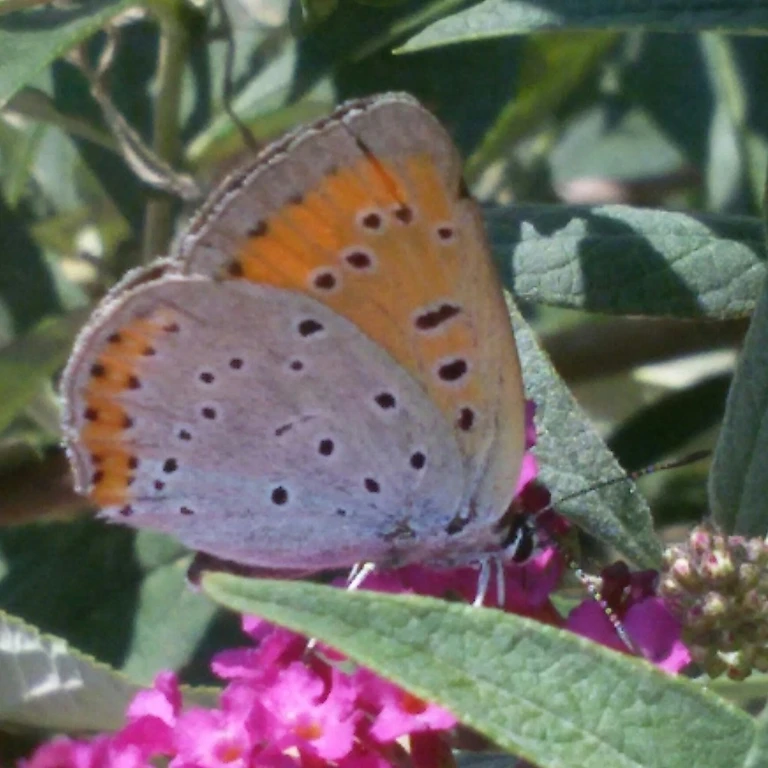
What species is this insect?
Lycaena dispar
